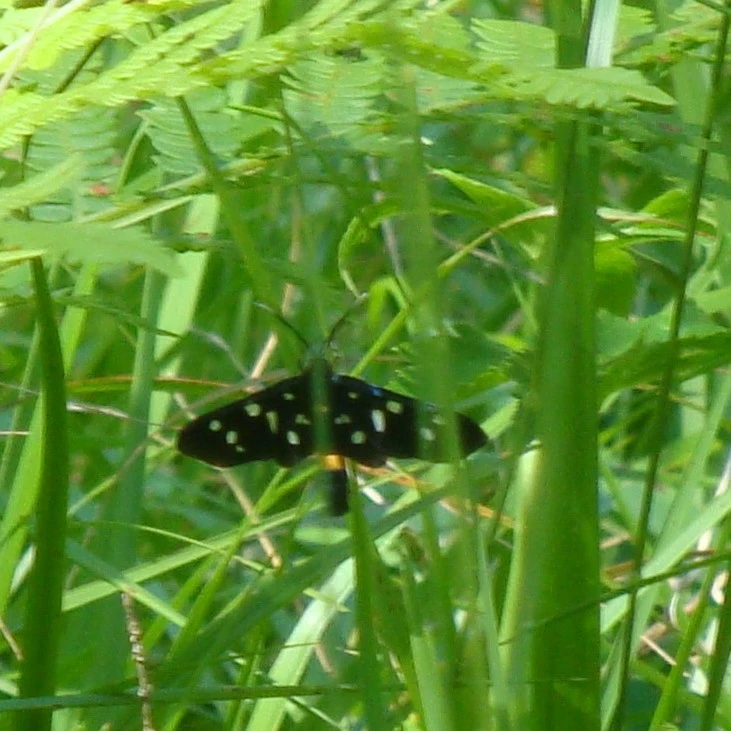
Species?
Amata phegea
